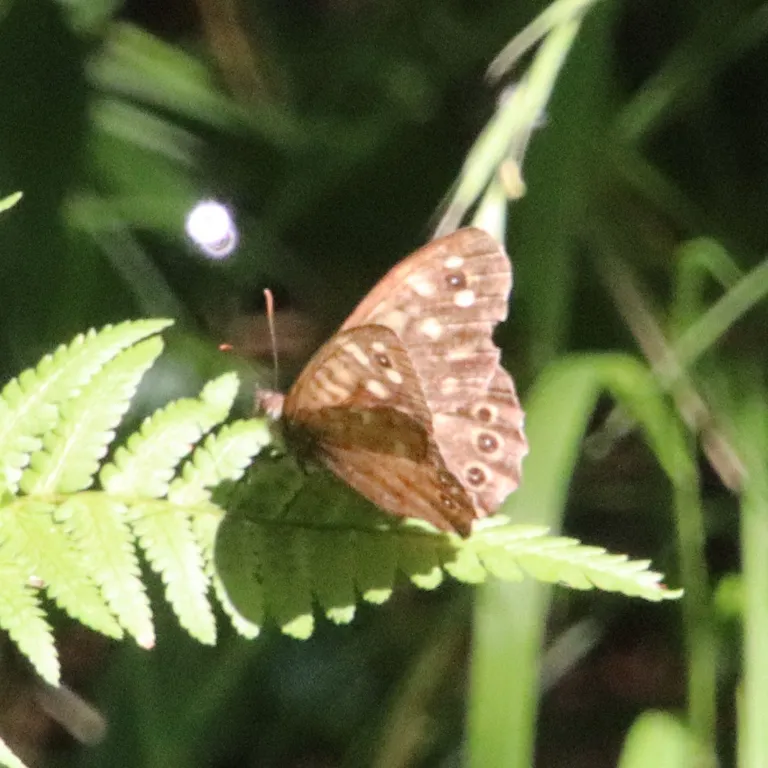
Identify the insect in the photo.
Pararge aegeria
